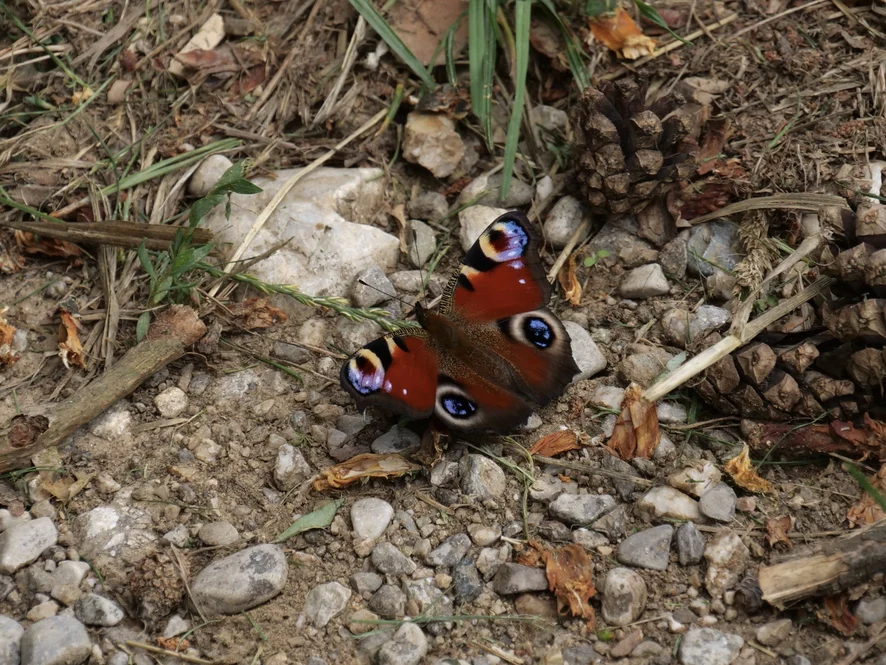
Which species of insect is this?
Aglais io
